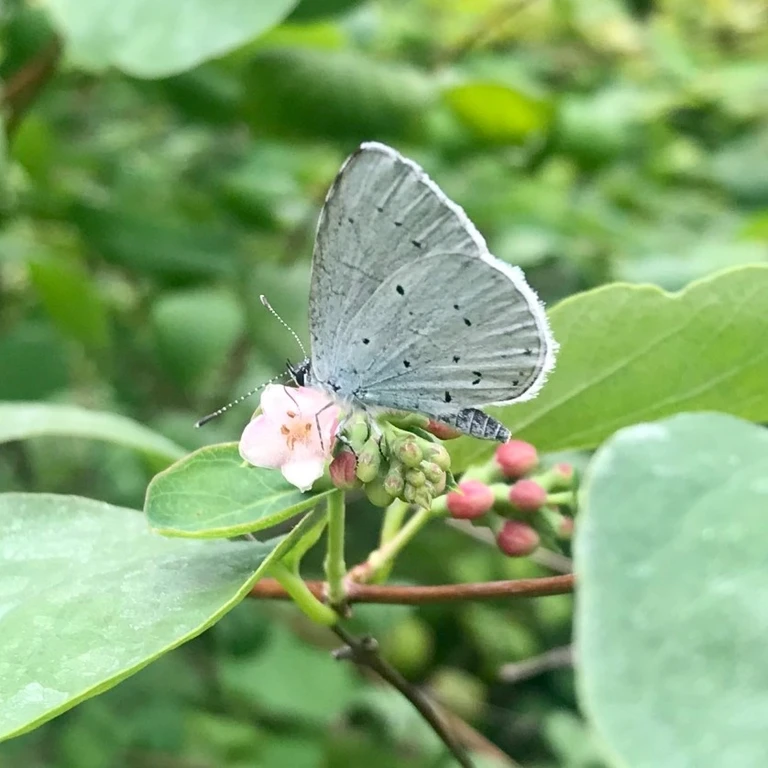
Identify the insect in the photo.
Celastrina argiolus
